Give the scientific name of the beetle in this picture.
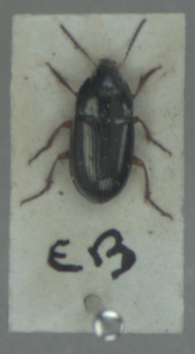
Amara familiaris
